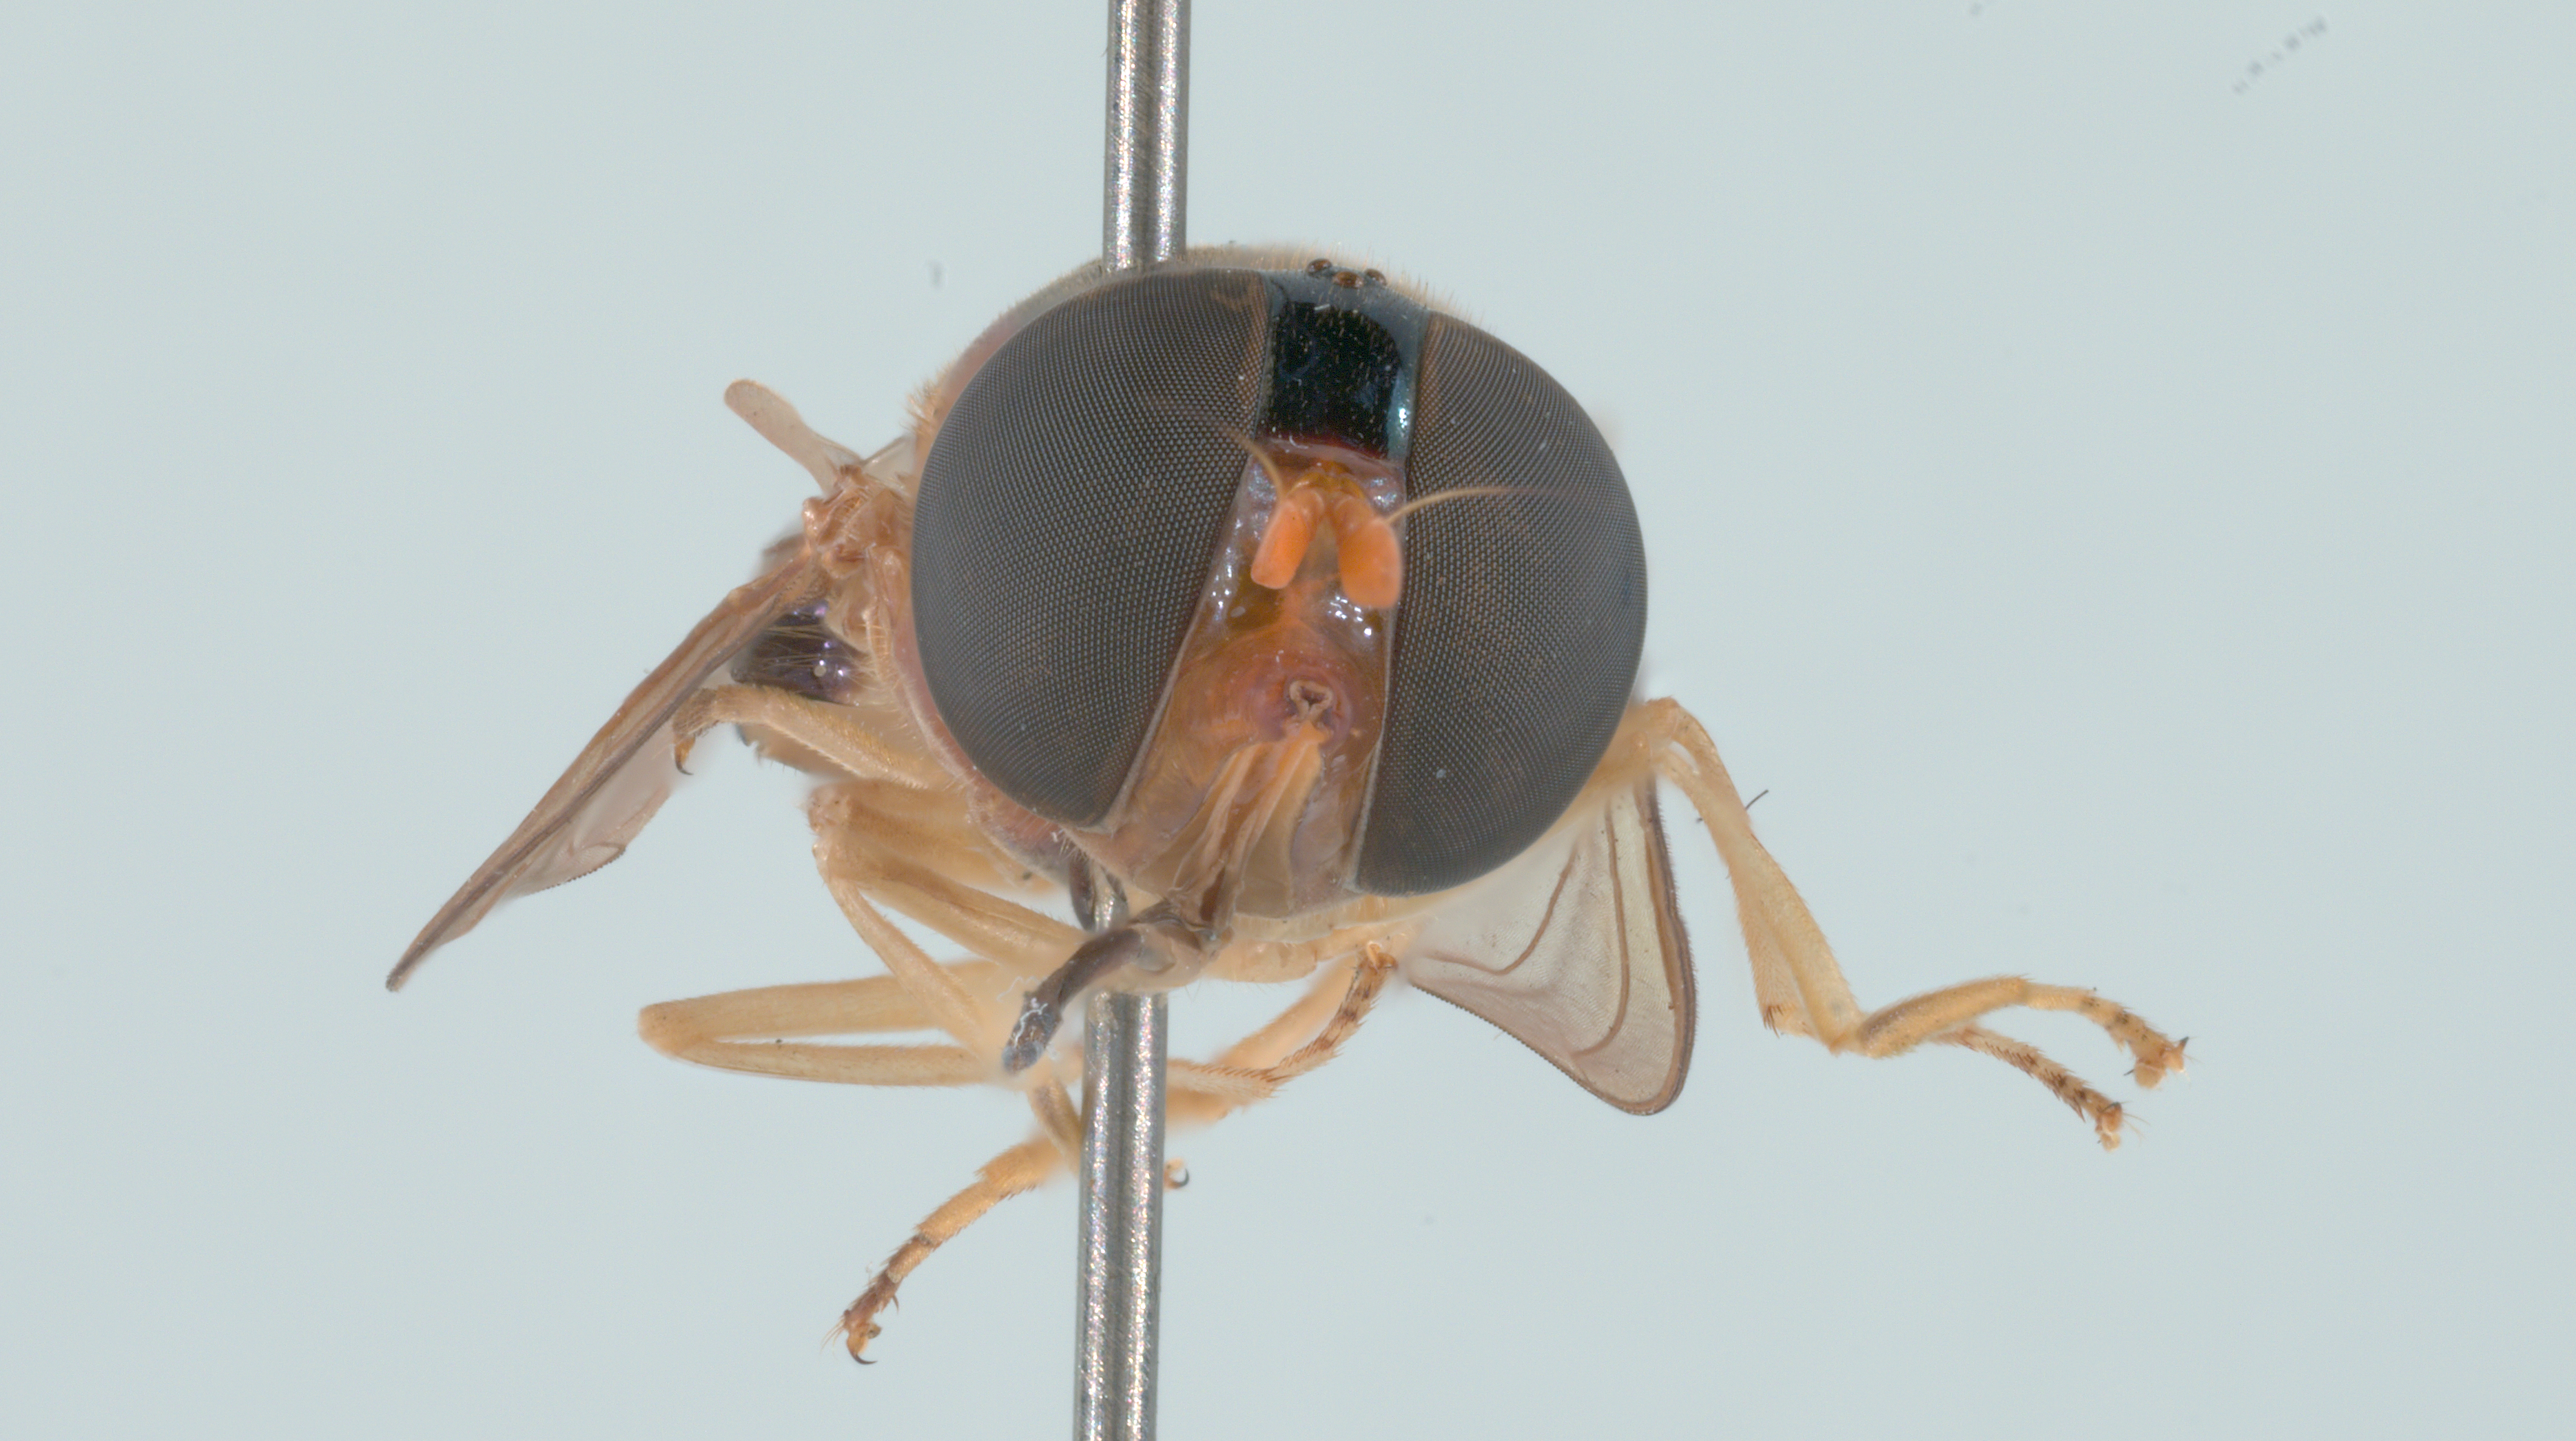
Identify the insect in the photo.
Rhingia pellucens
